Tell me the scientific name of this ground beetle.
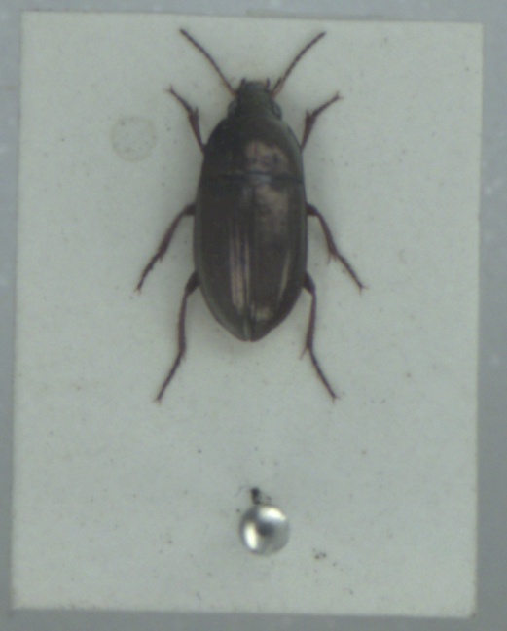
Amara aenea
